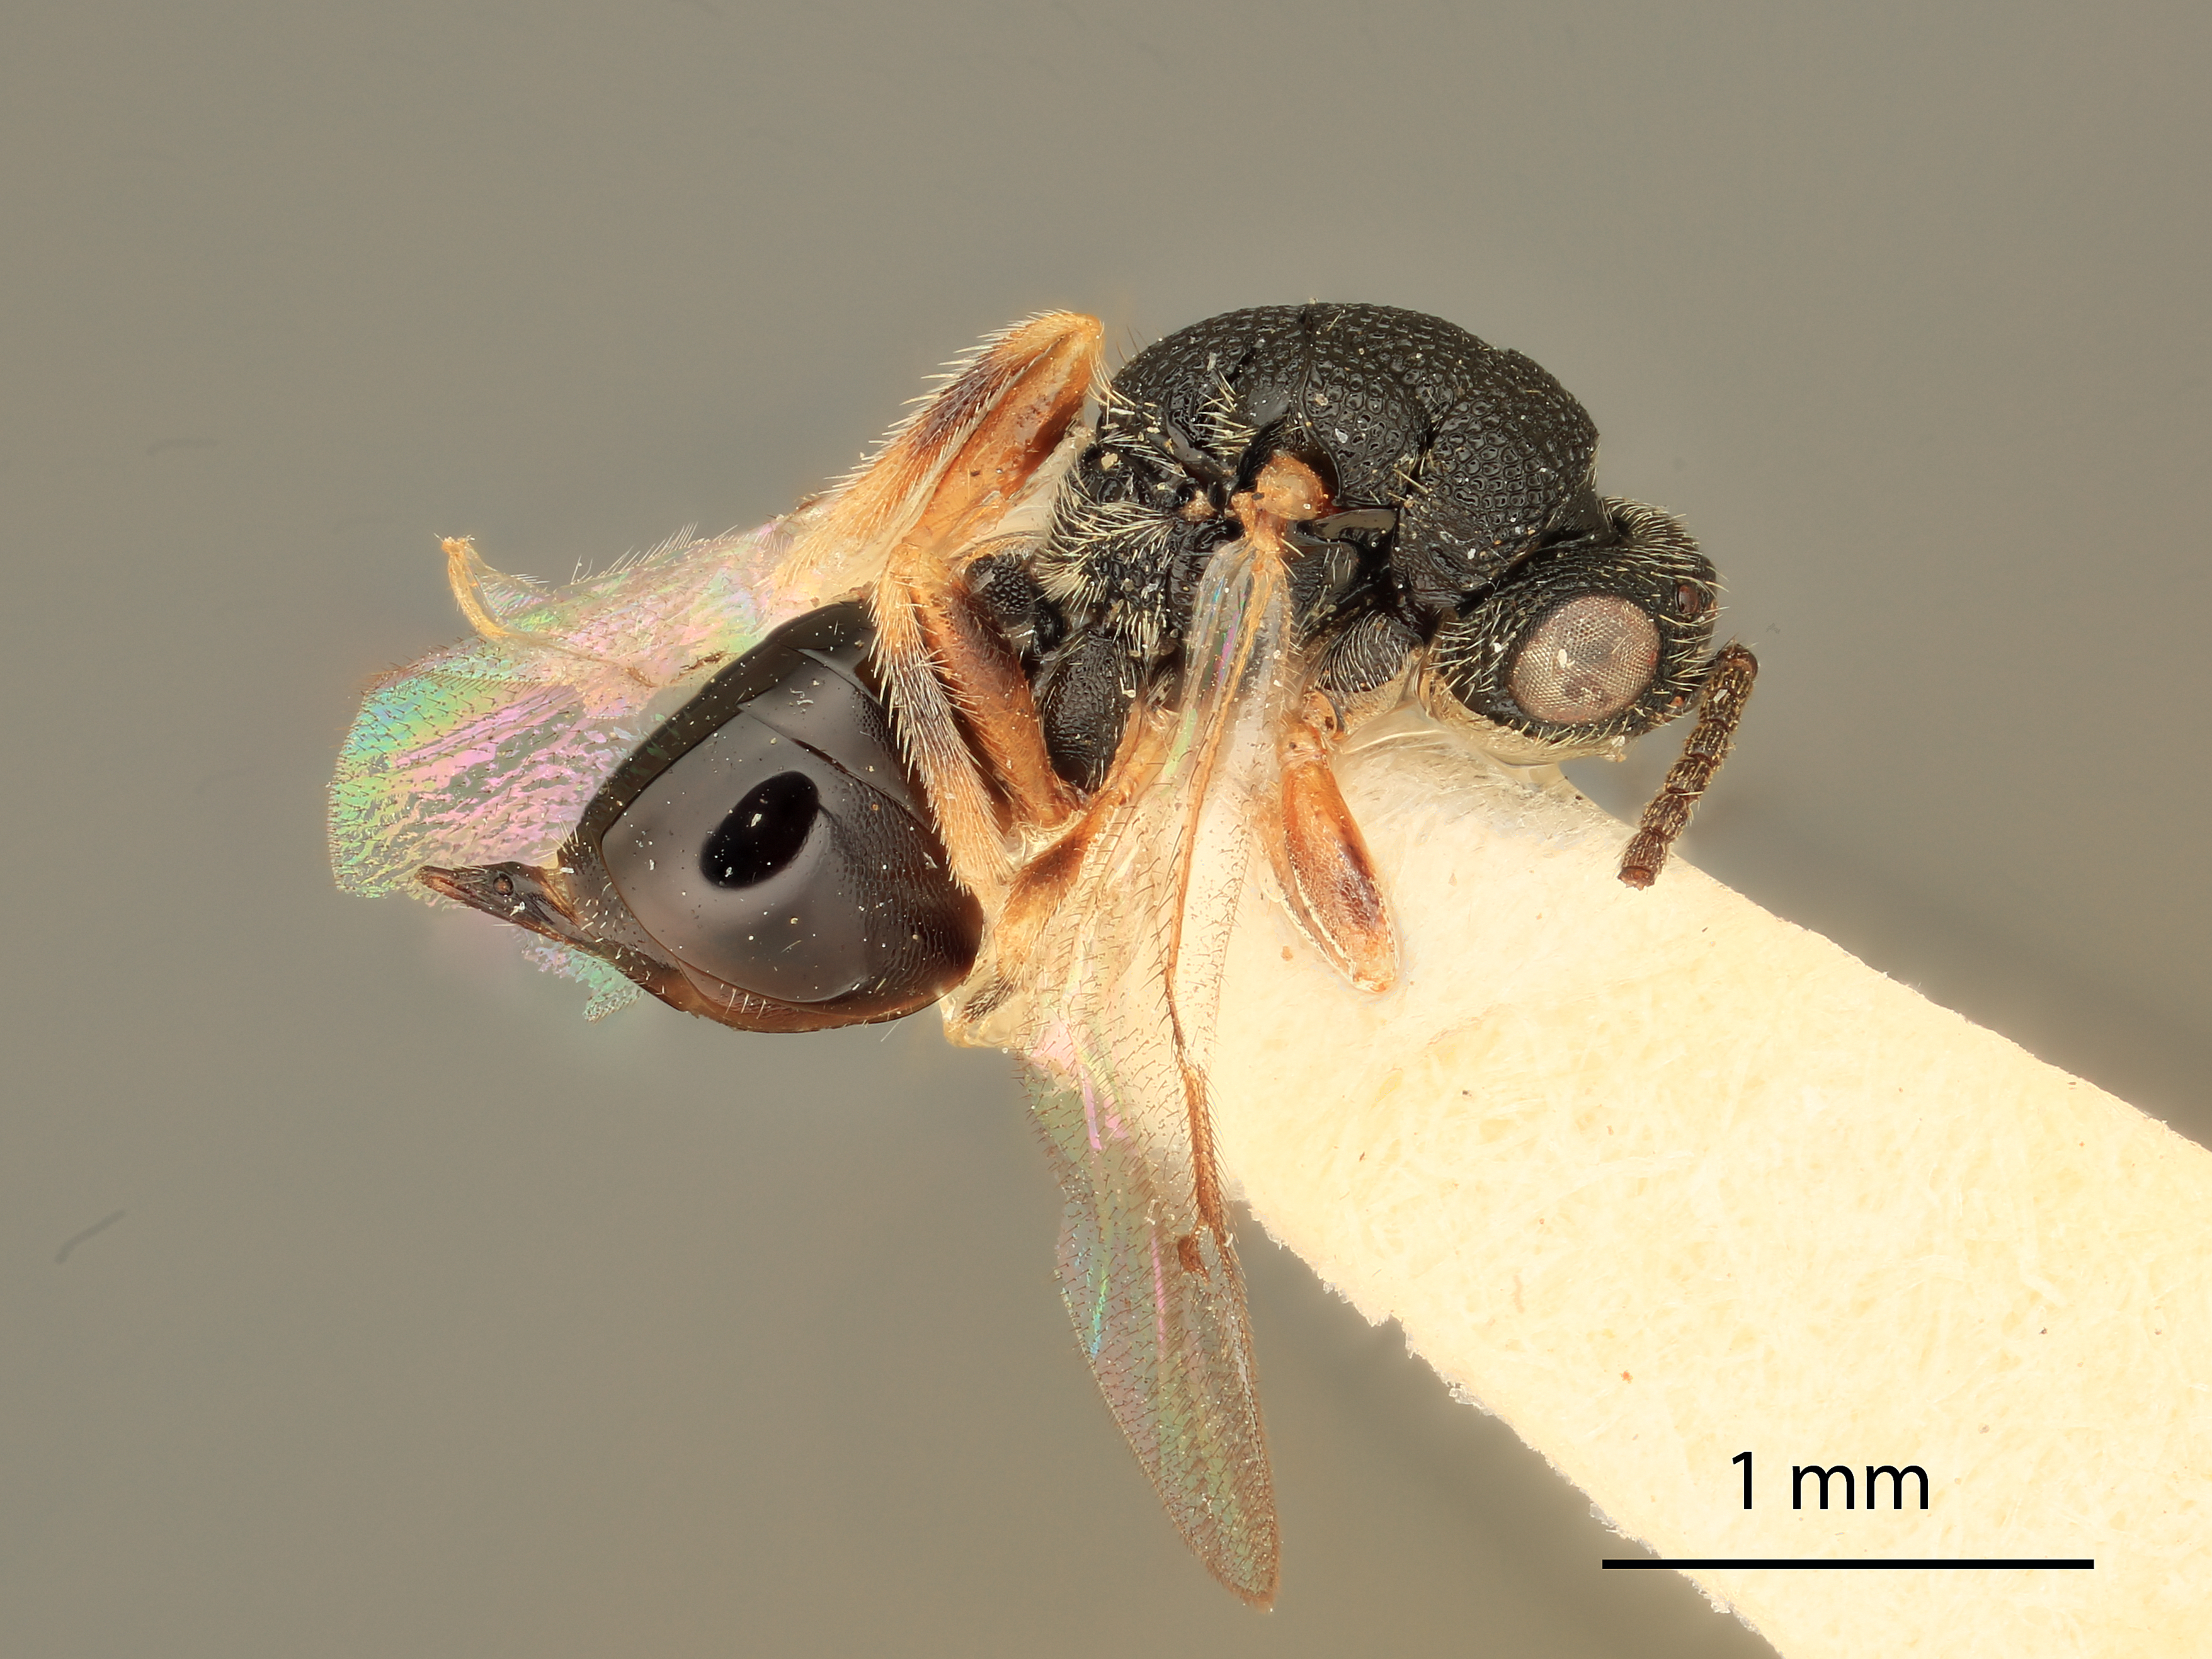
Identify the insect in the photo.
Eurytoma impar
